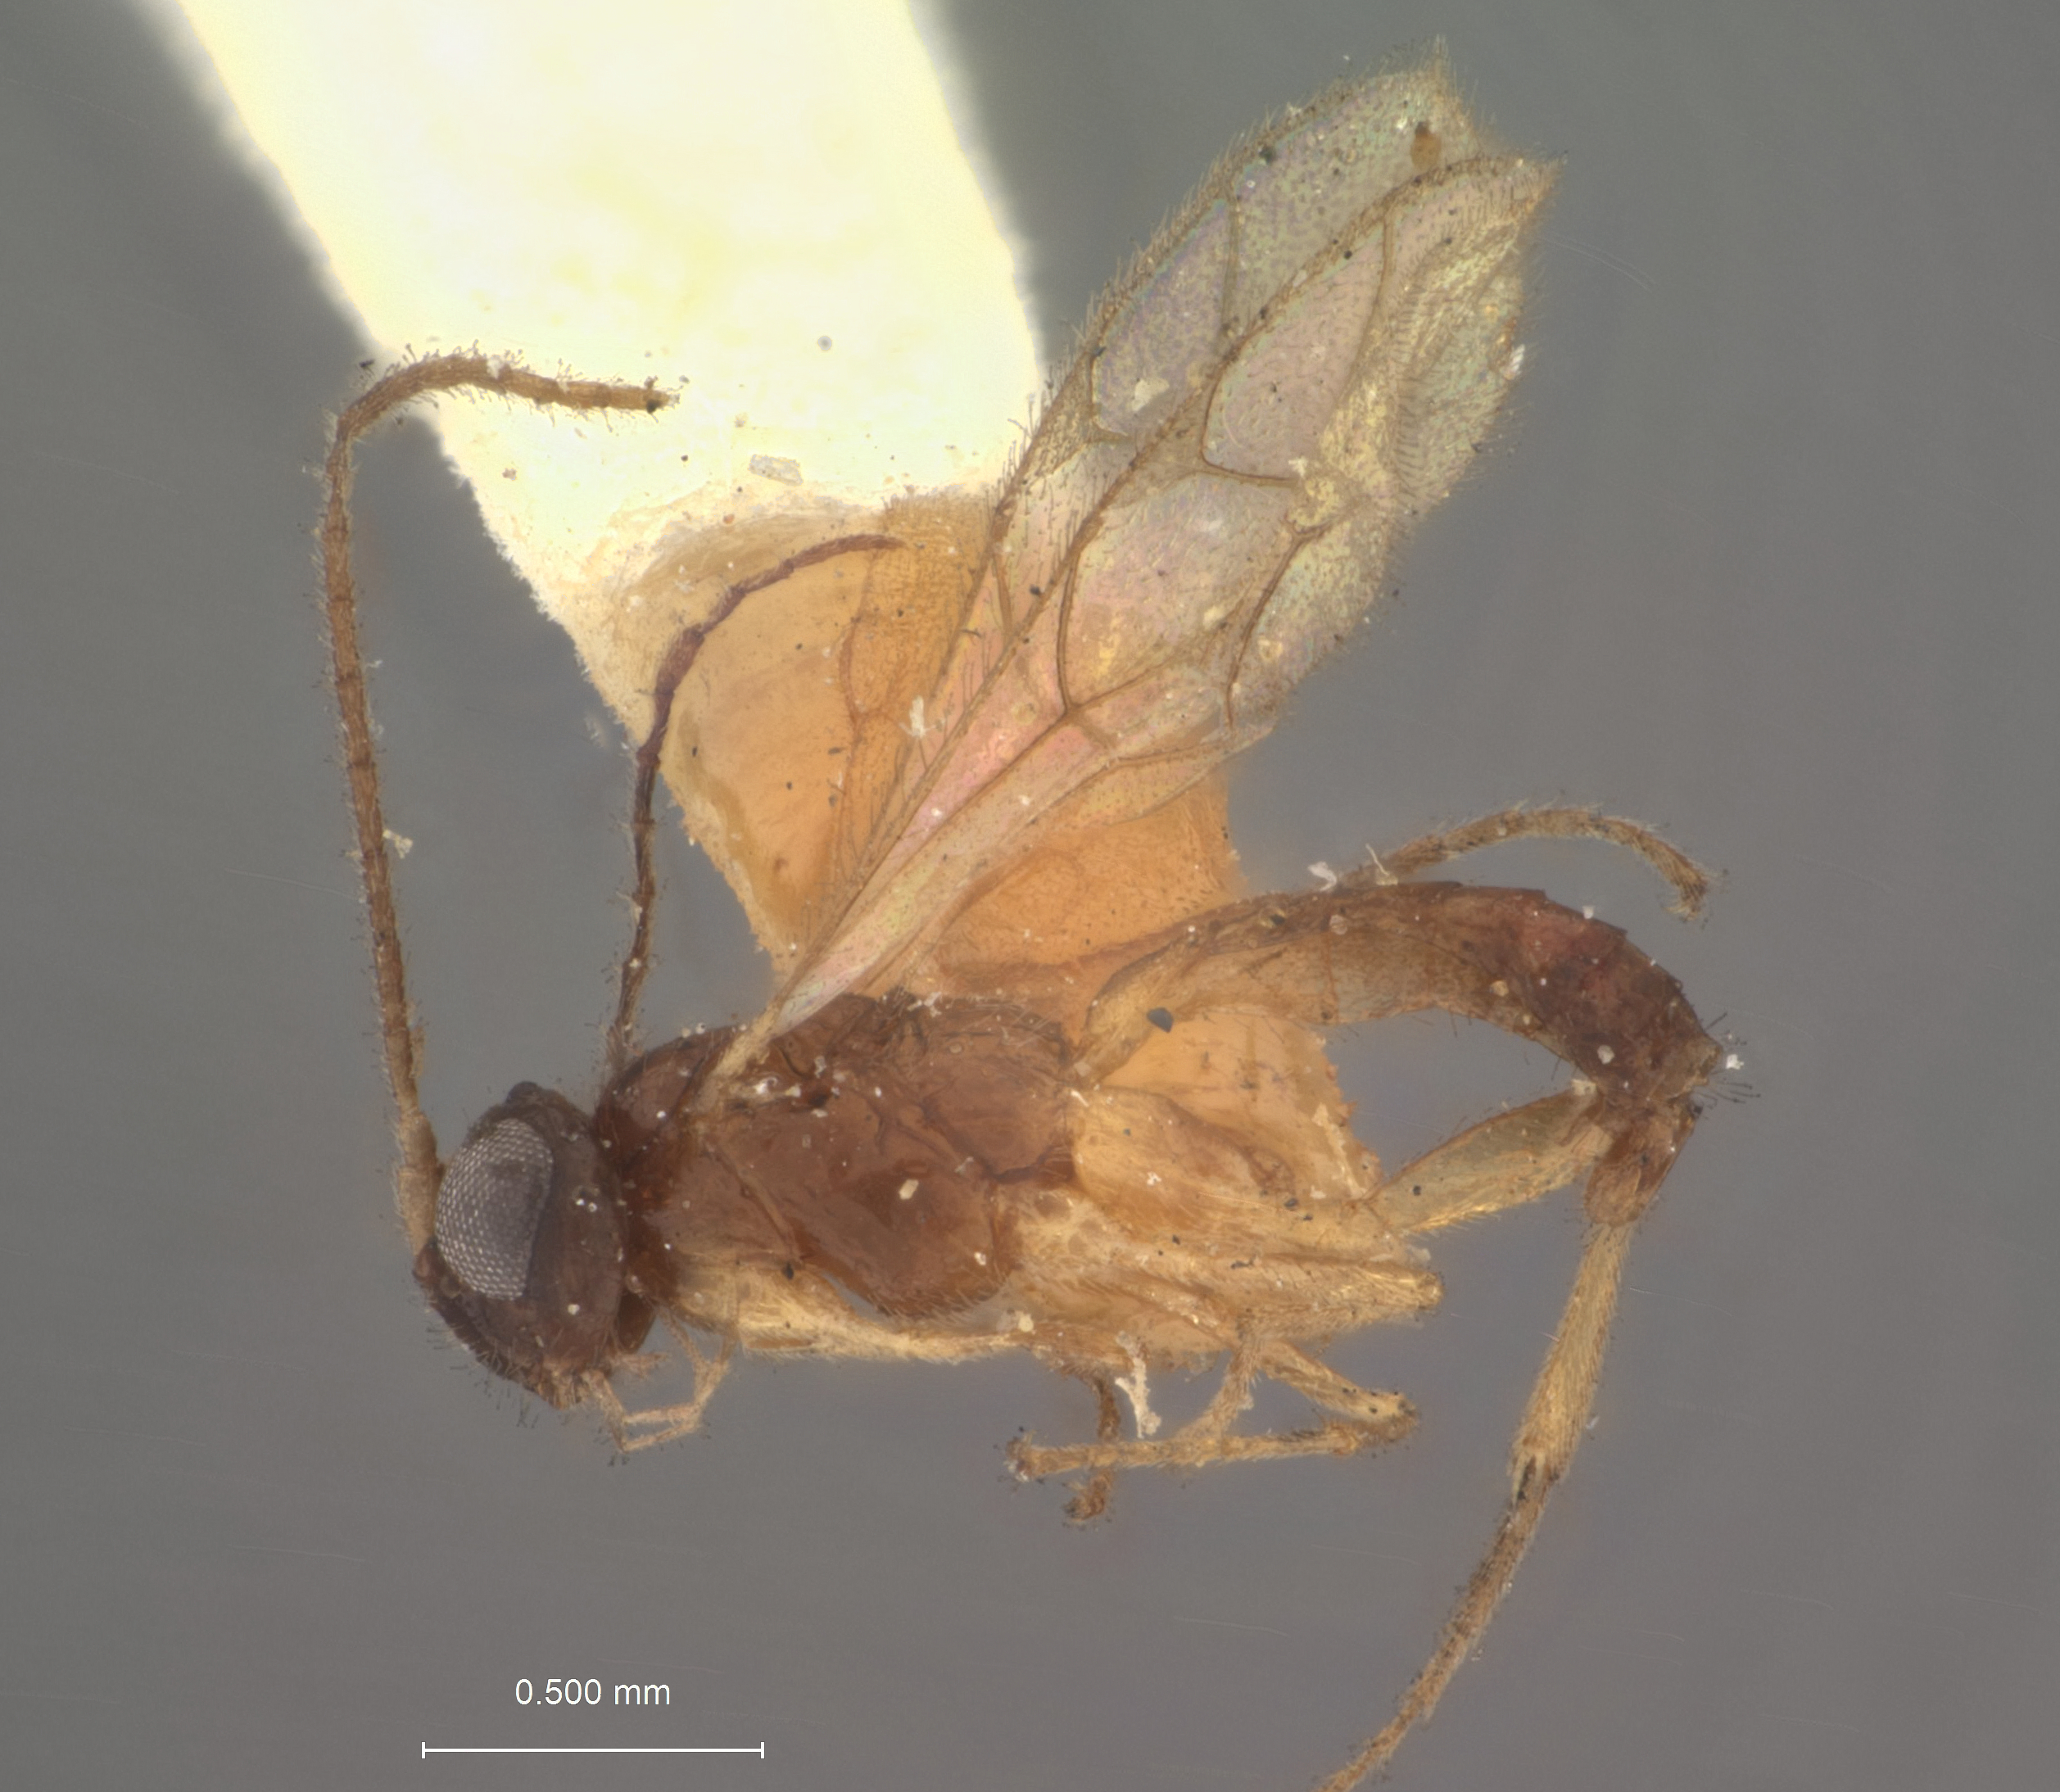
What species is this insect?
Hypoleptus columbianus
